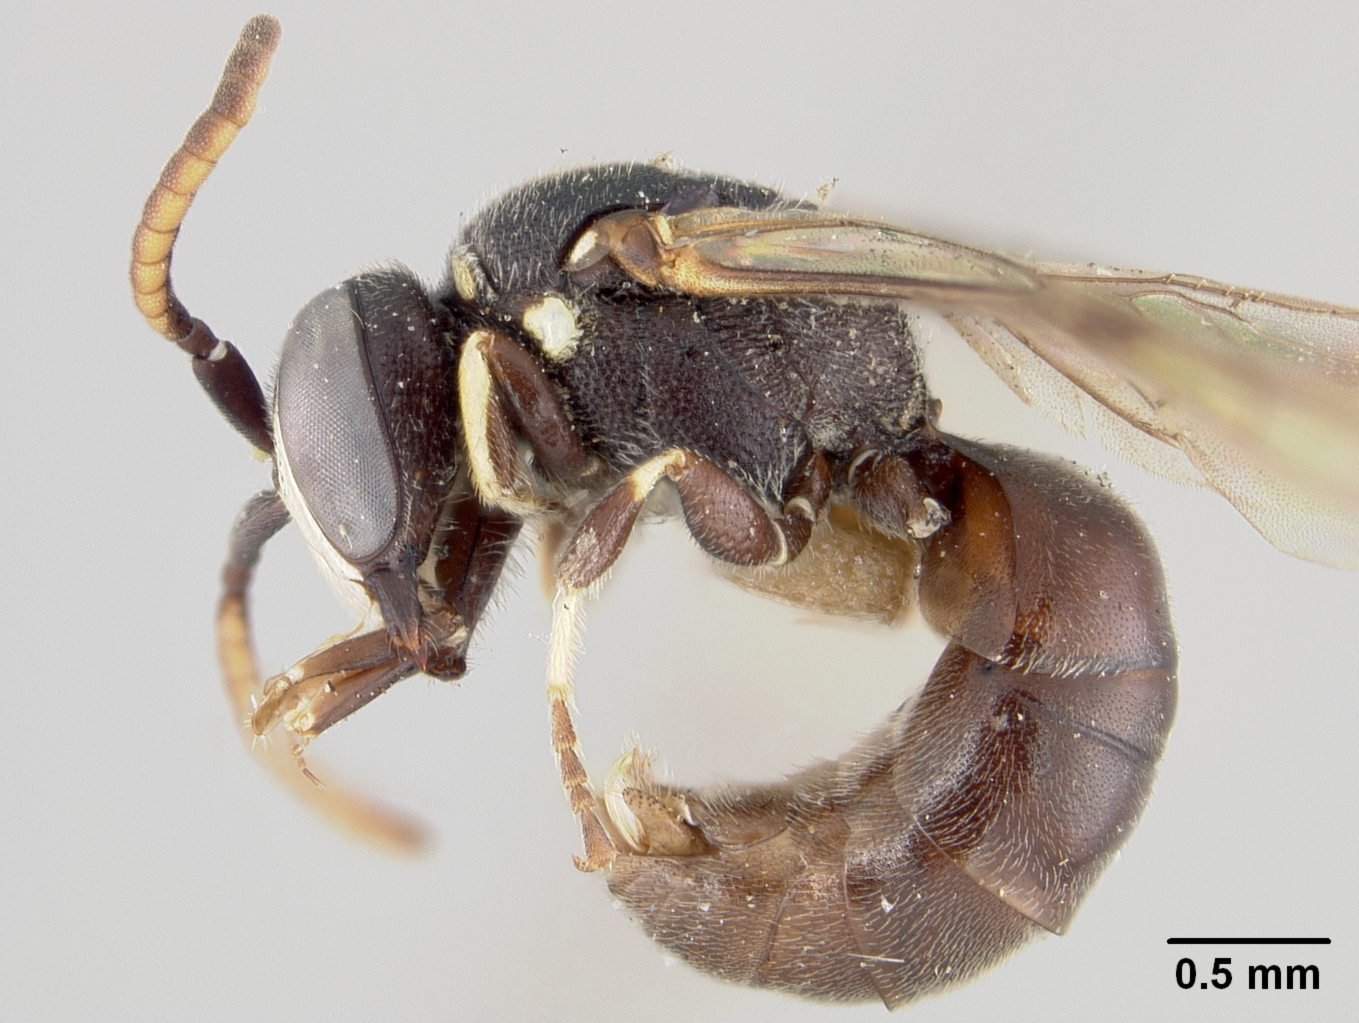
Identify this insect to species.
Prosopis divergens
